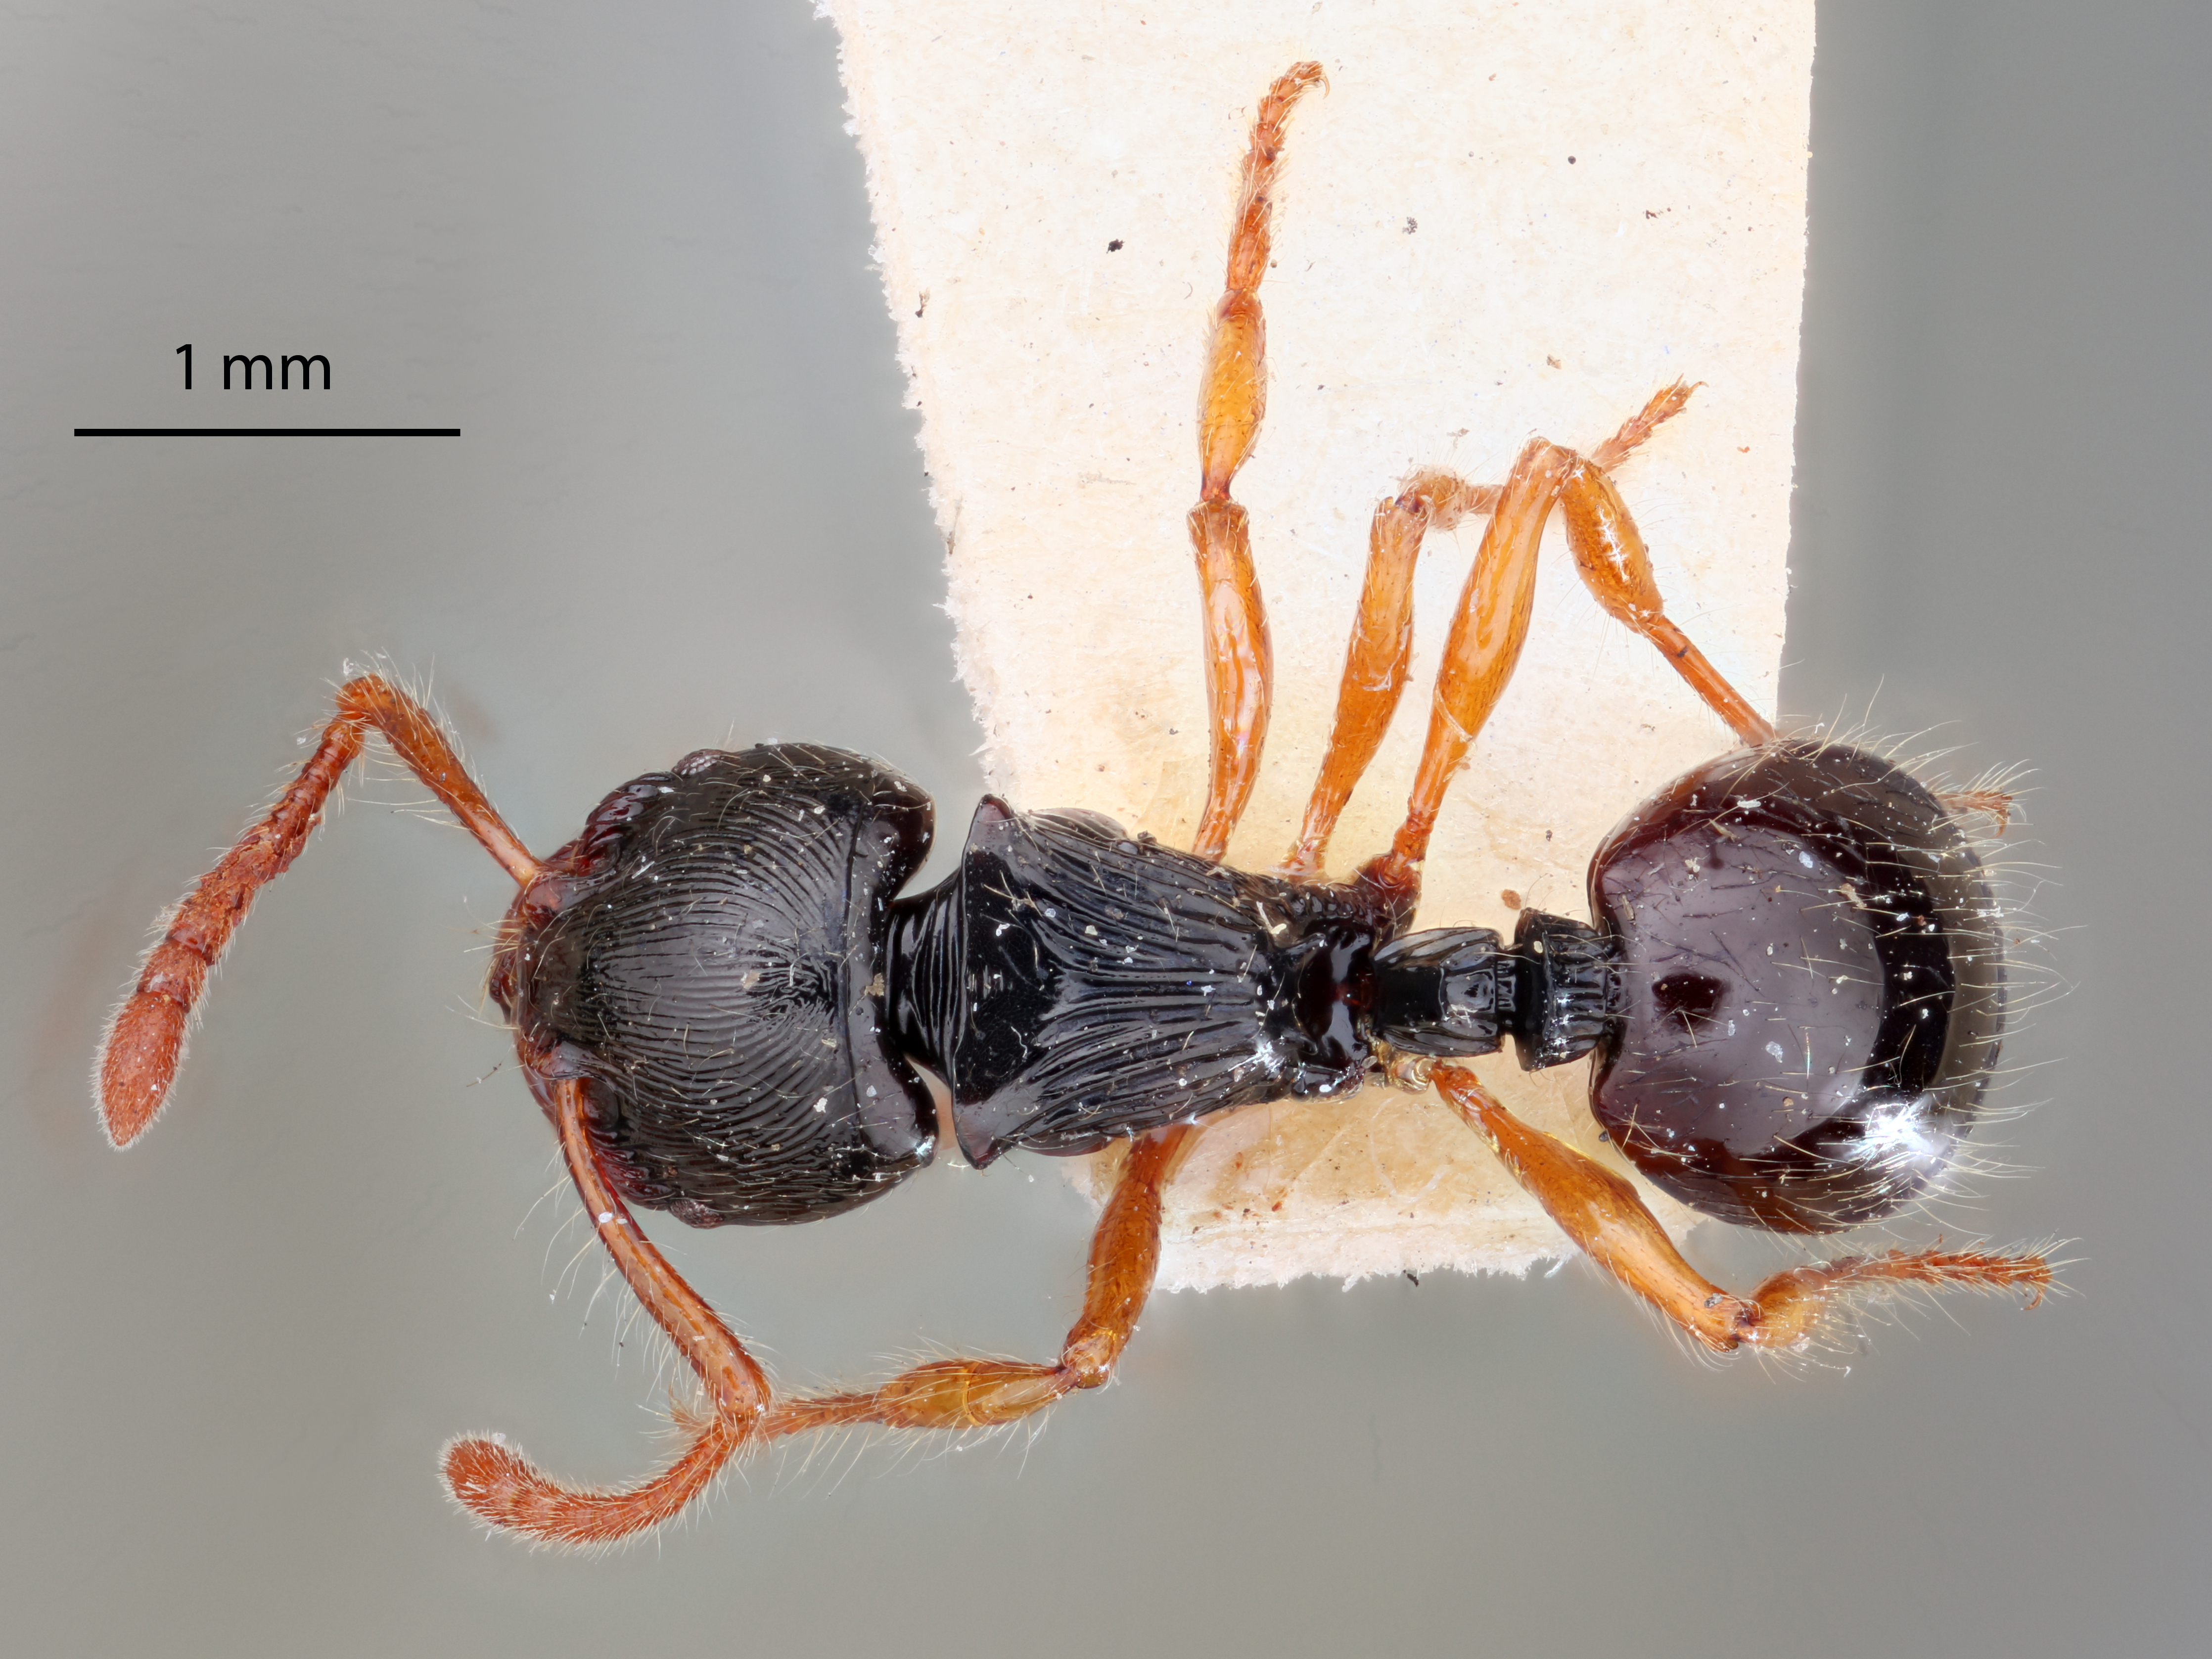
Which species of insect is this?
Archaeomyrmex cacabau
